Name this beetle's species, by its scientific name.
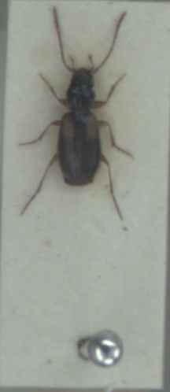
Badister sodalis
